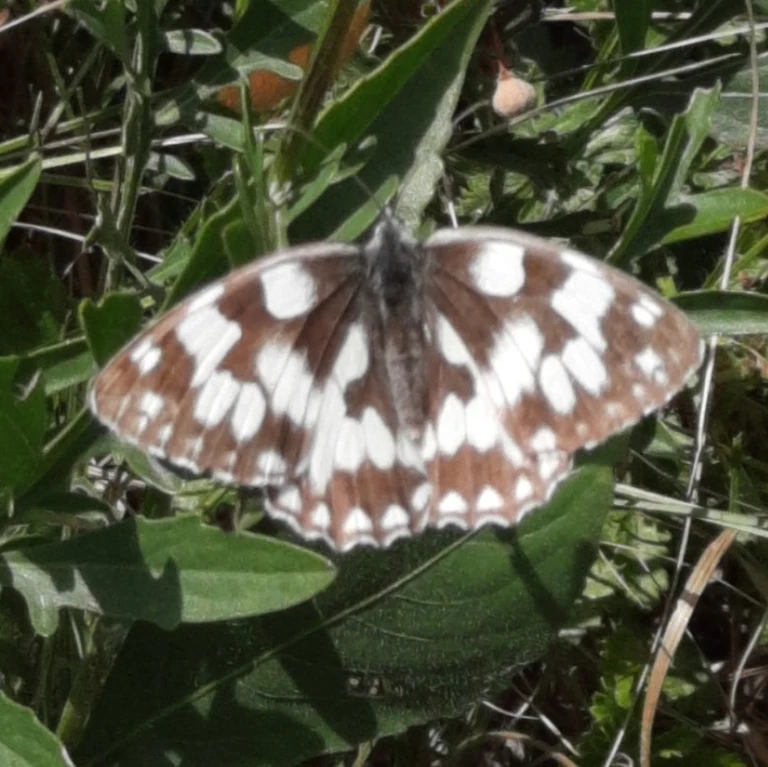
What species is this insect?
Melanargia galathea
